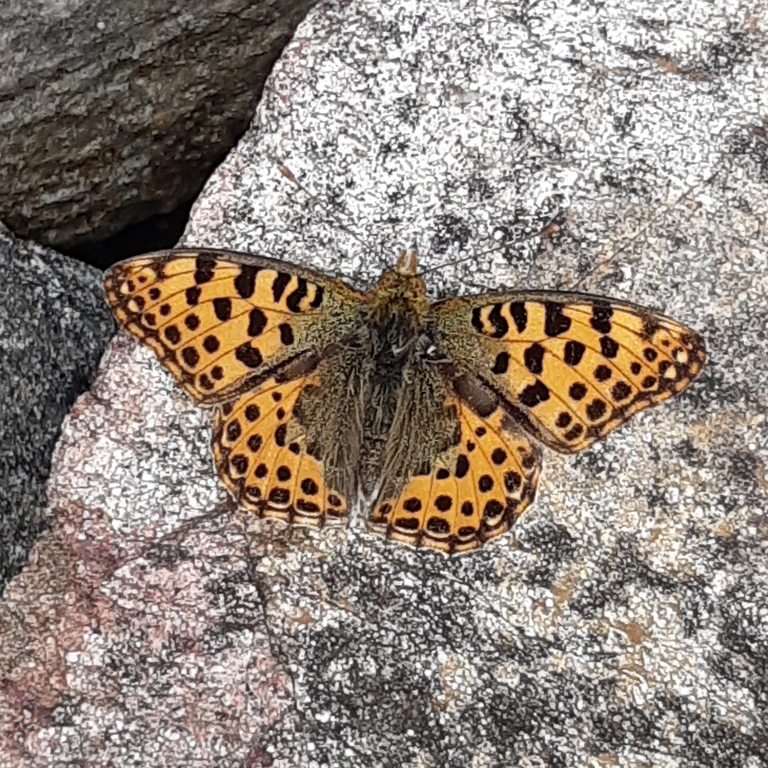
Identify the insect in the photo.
Issoria lathonia
